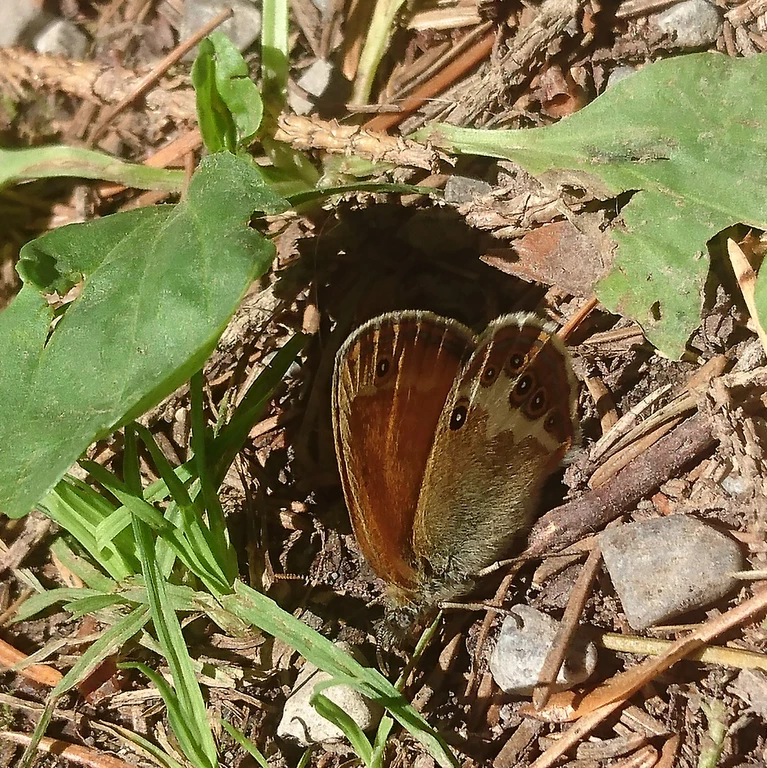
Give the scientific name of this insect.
Coenonympha arcania
